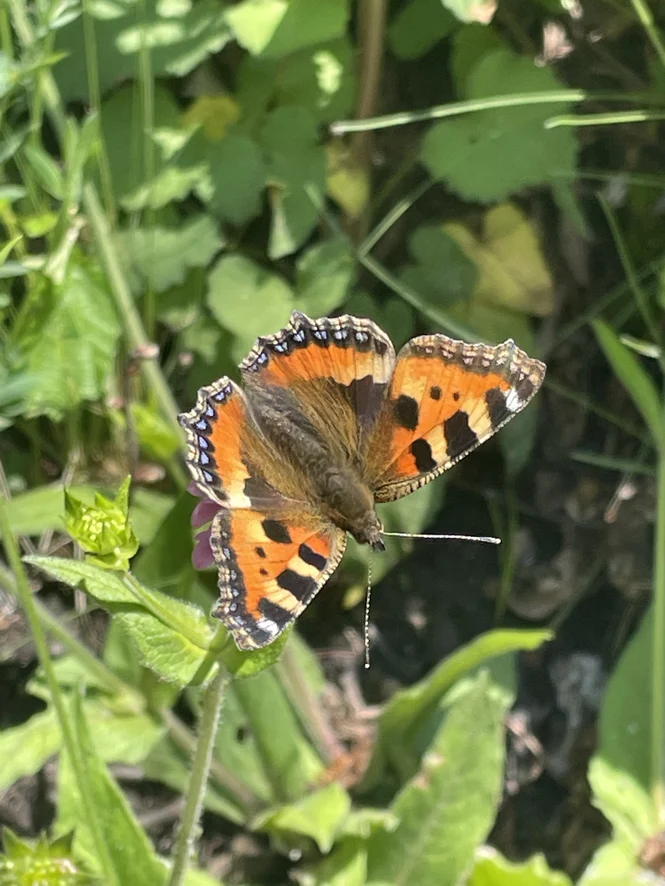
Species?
Aglais urticae
